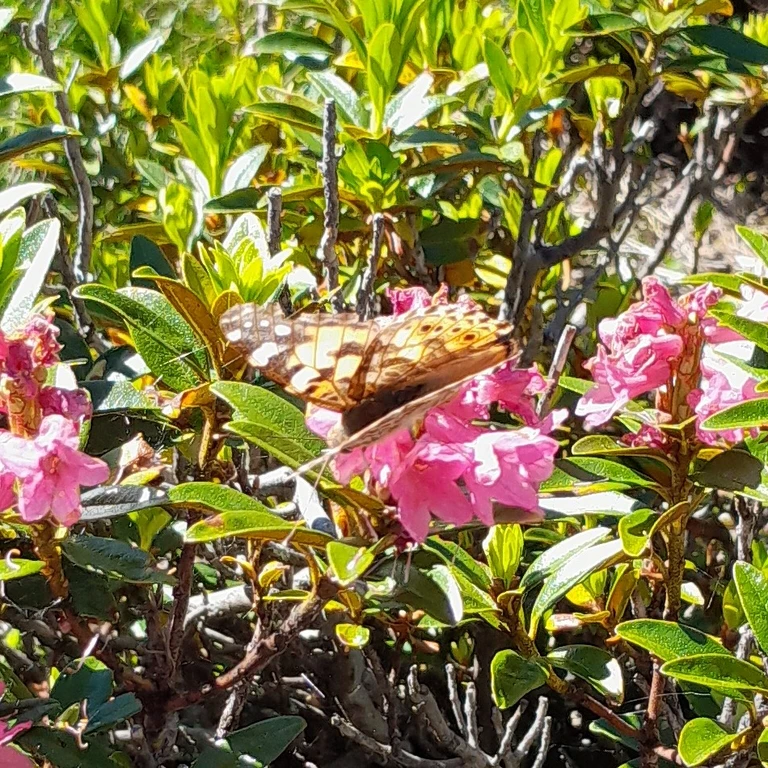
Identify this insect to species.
Vanessa cardui
